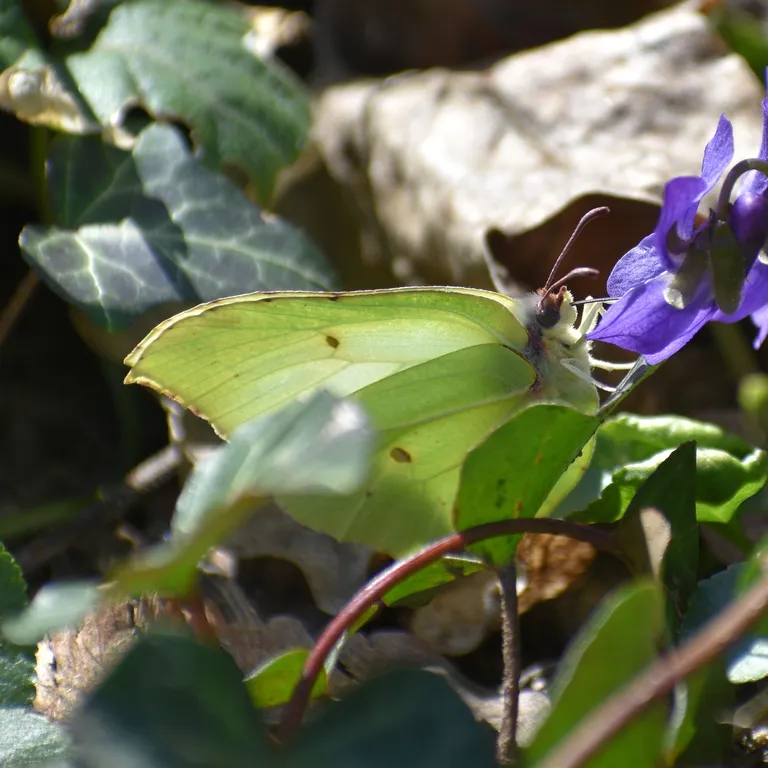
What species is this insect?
Gonepteryx rhamni
